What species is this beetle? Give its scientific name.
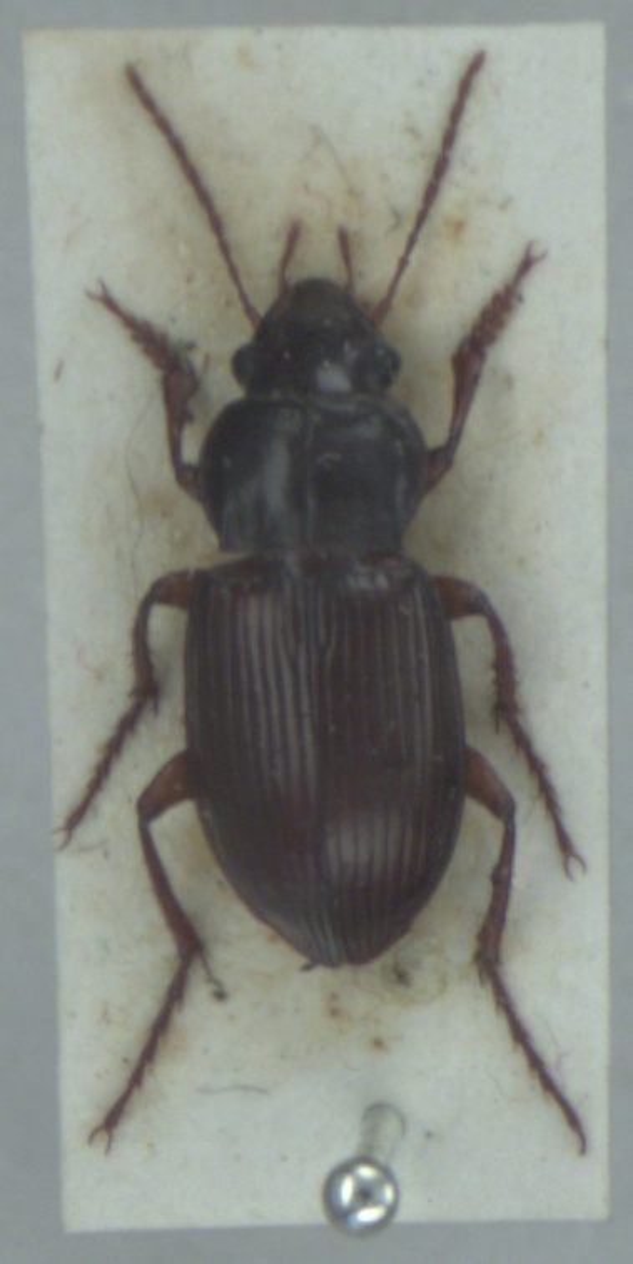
Amara aulica
